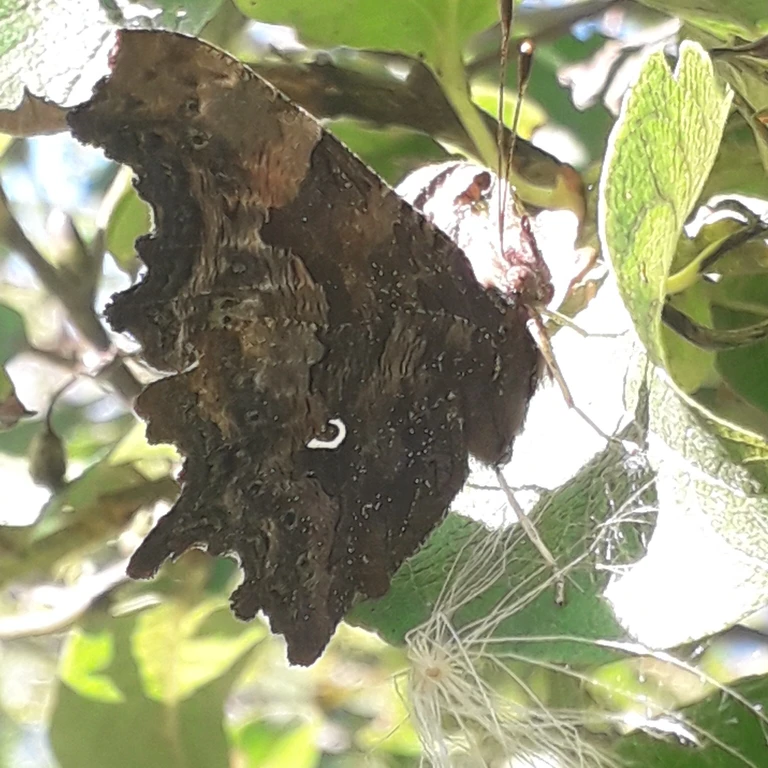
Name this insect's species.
Polygonia c-album
